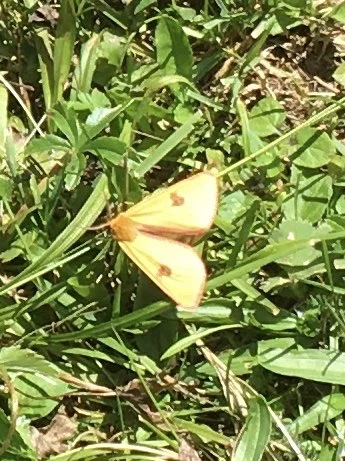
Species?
Diacrisia sannio
